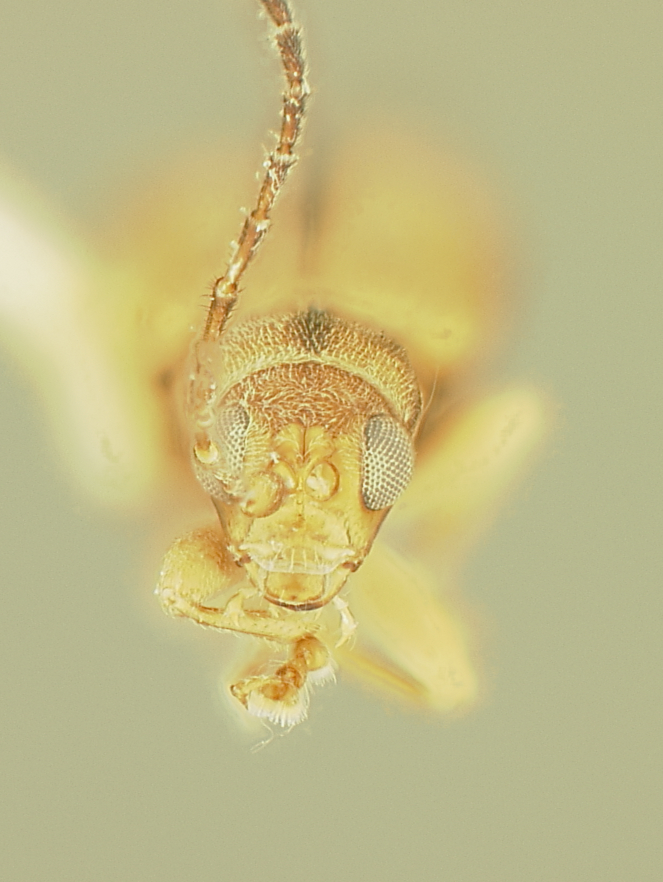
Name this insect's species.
Hadropoda stenotrachela
